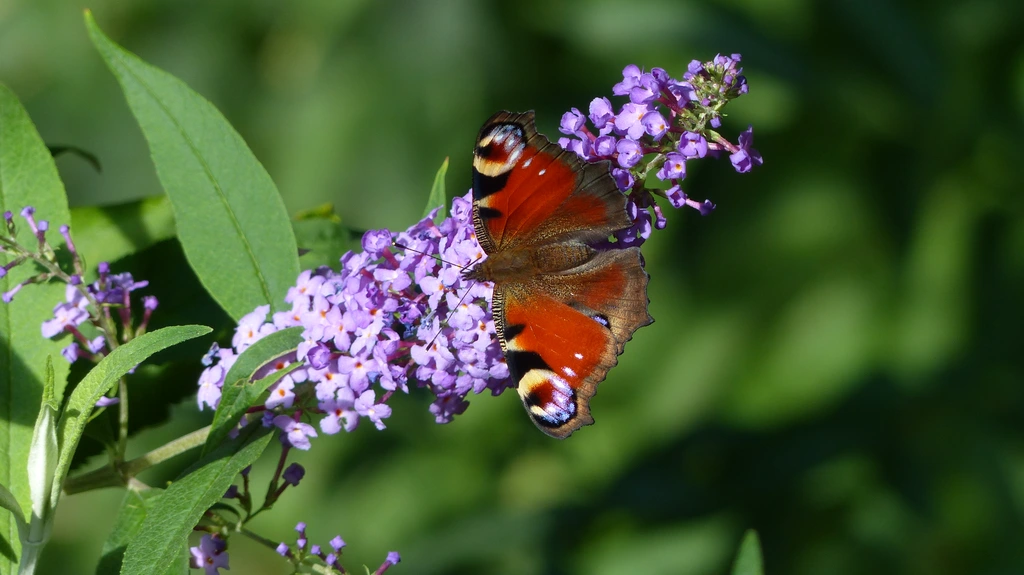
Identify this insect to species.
Aglais io
